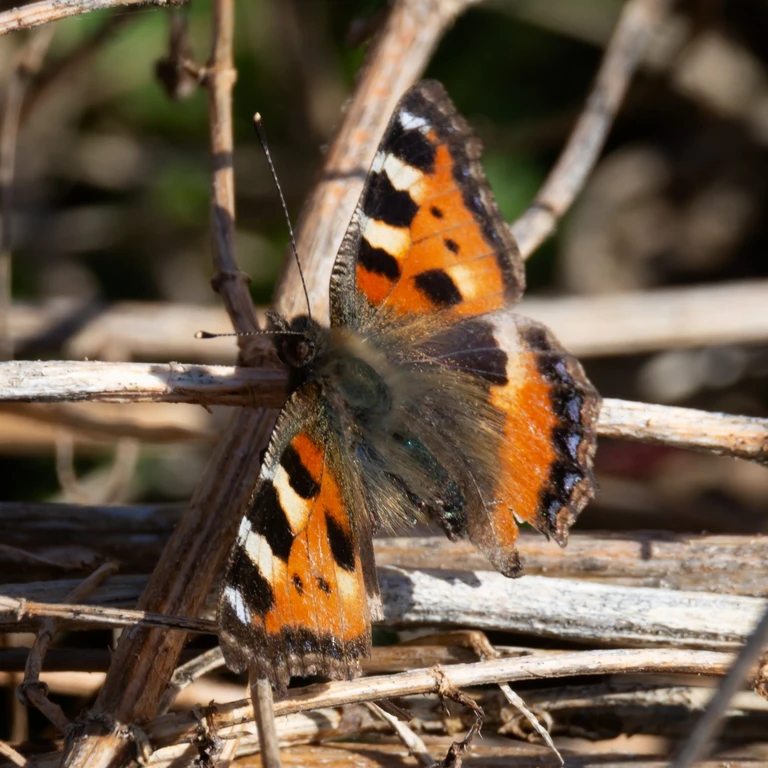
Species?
Aglais urticae
